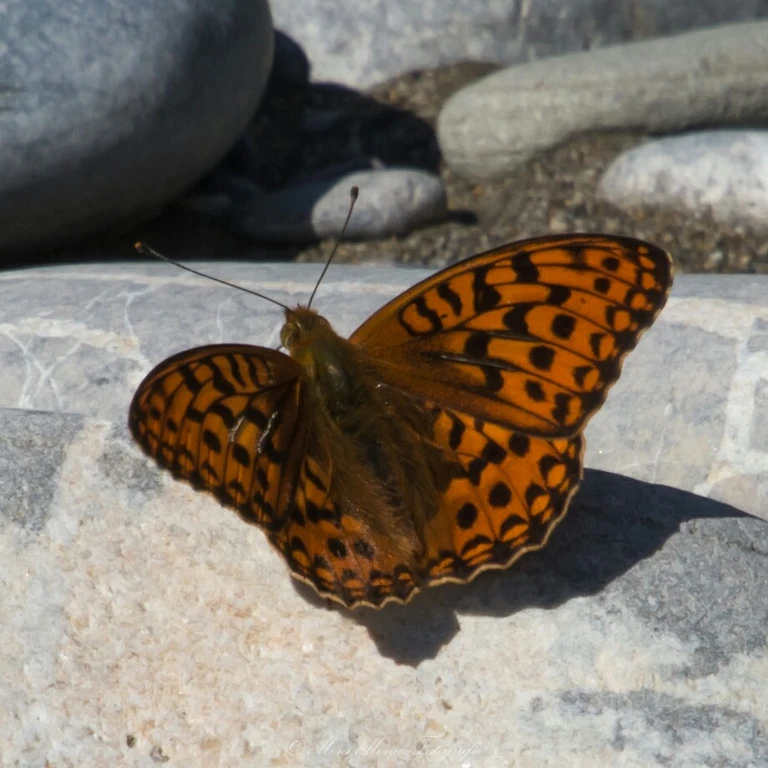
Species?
Fabriciana adippe
